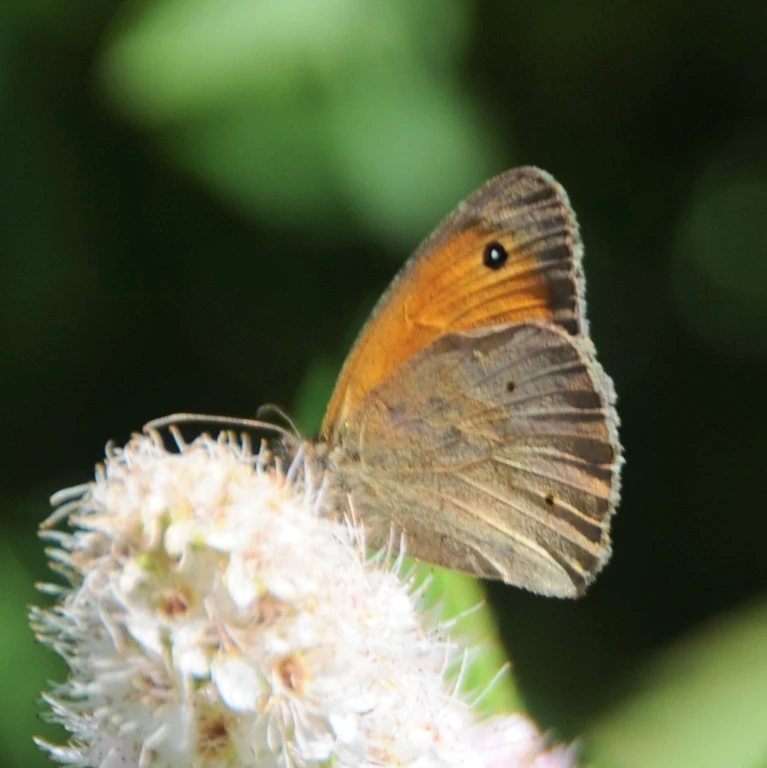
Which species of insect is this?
Maniola jurtina
